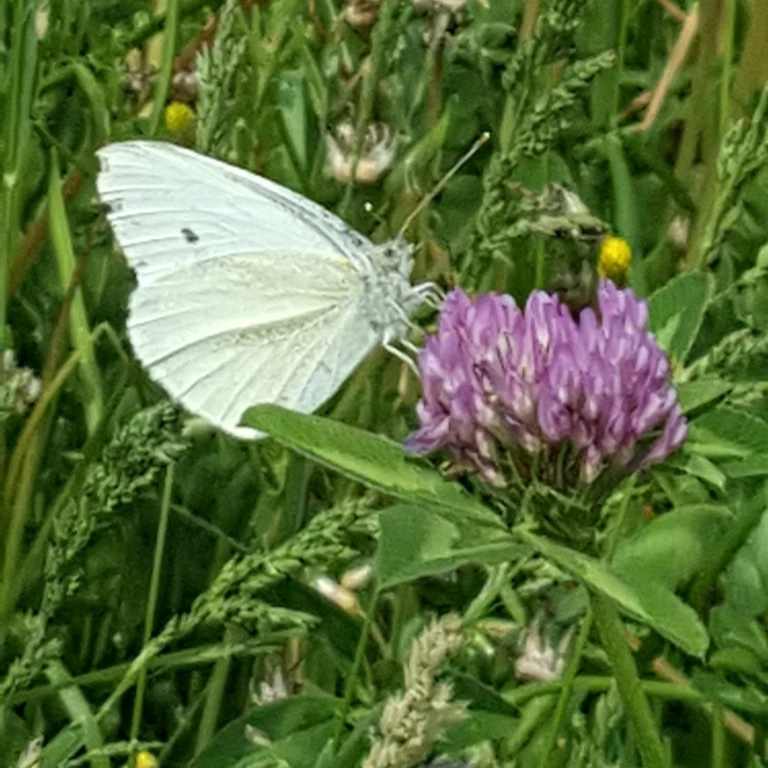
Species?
Pieris rapae
